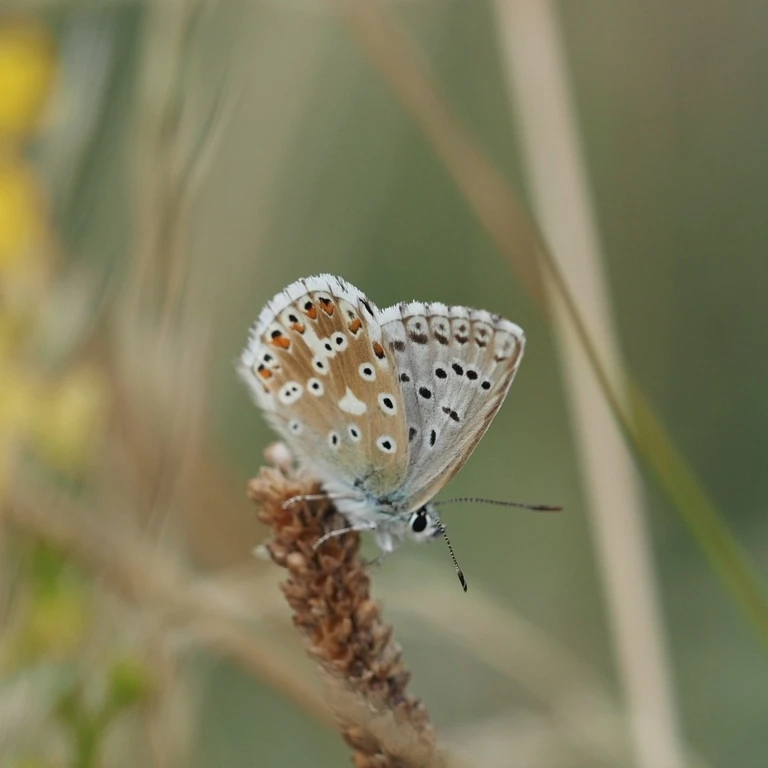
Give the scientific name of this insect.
Lysandra coridon
